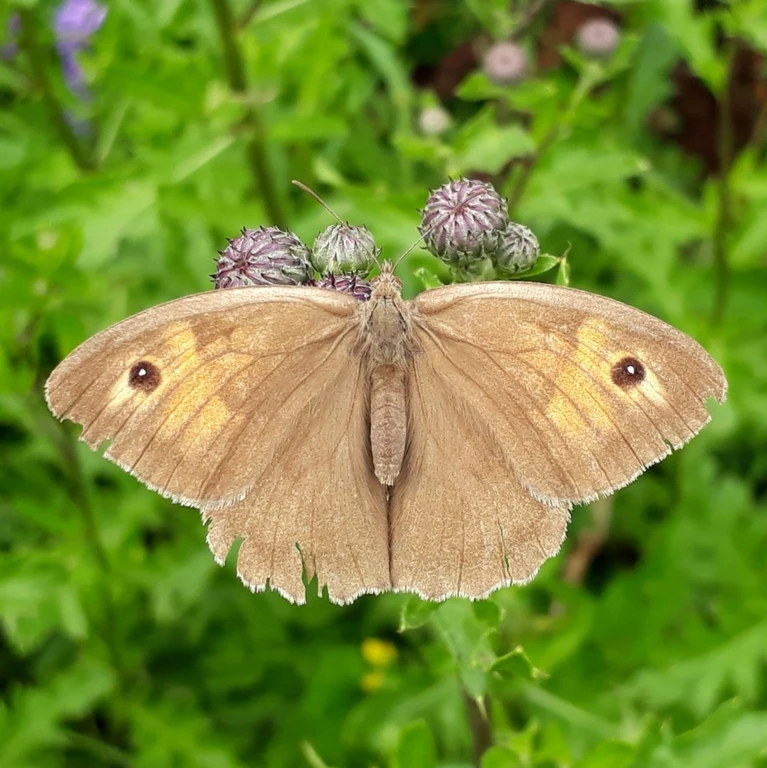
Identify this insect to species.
Maniola jurtina
